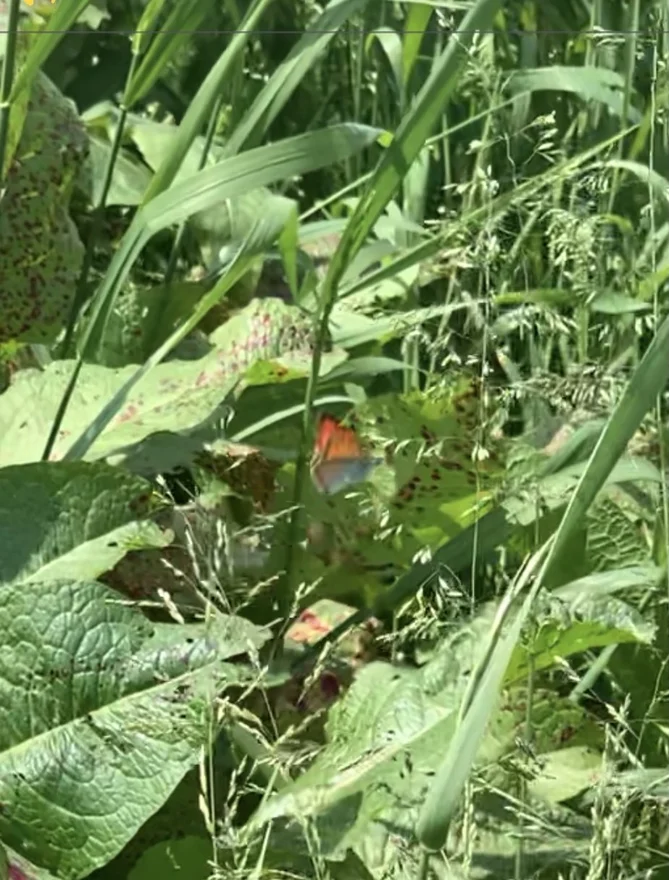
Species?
Lycaena dispar
